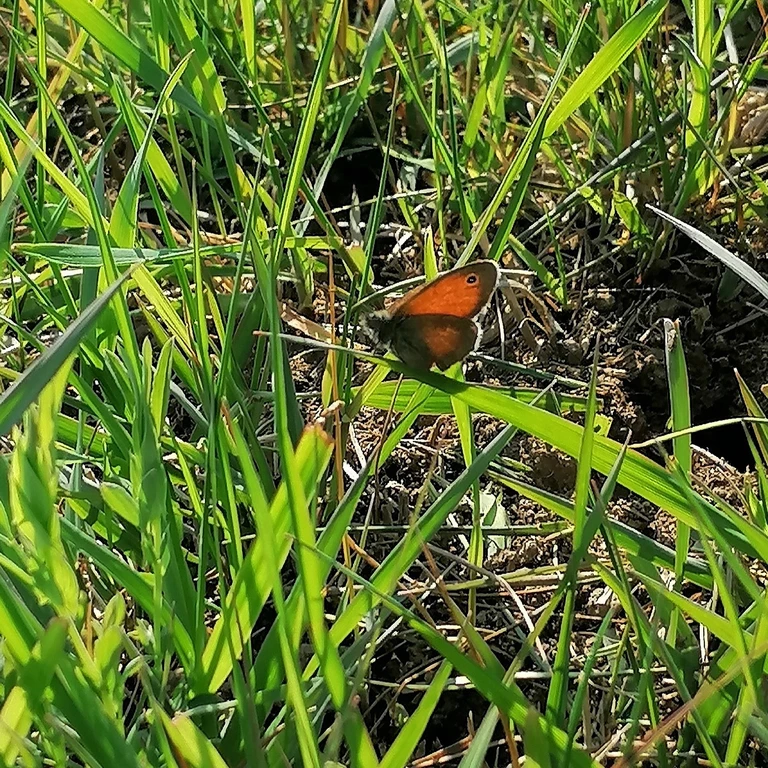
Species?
Coenonympha pamphilus
